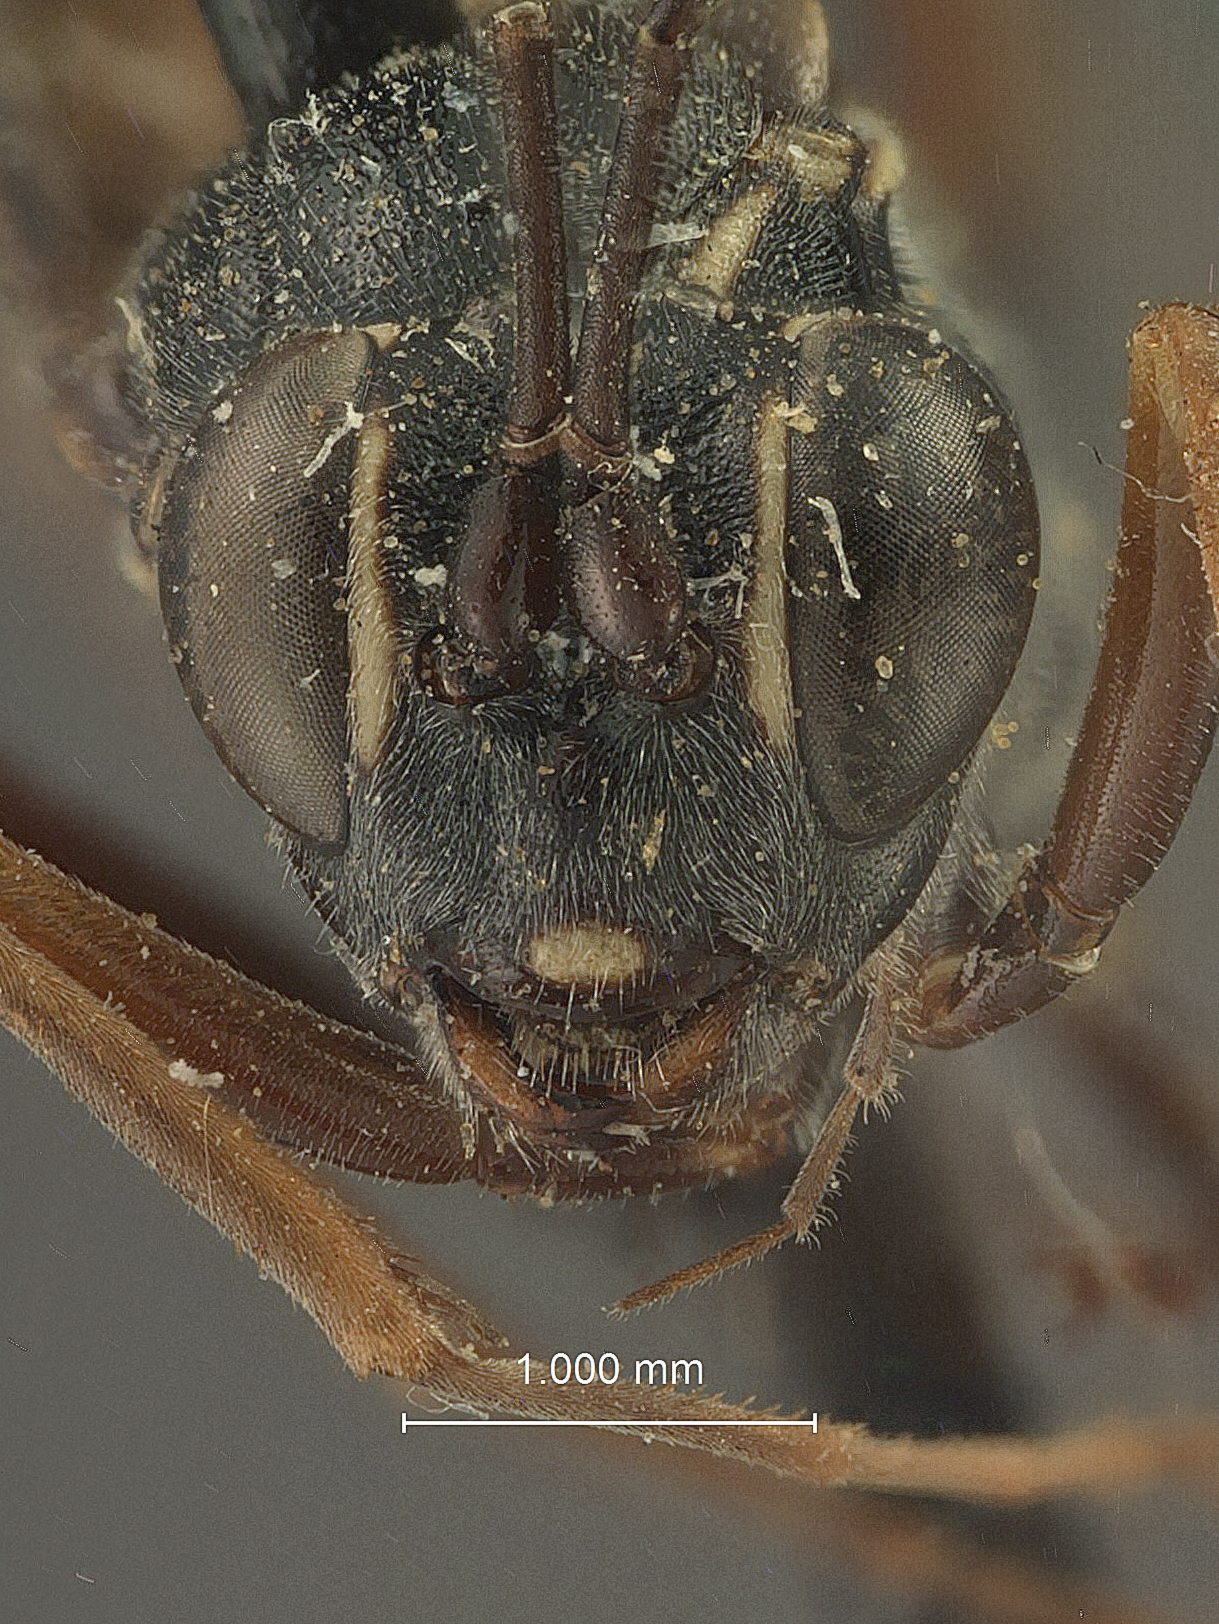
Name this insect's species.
Cryptus ruralis
